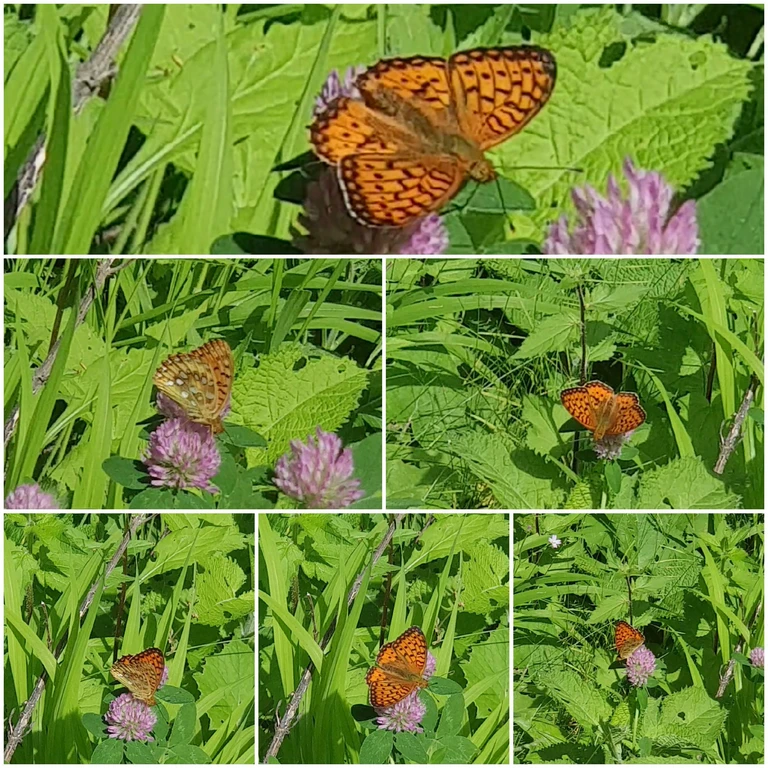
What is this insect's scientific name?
Speyeria aglaja
